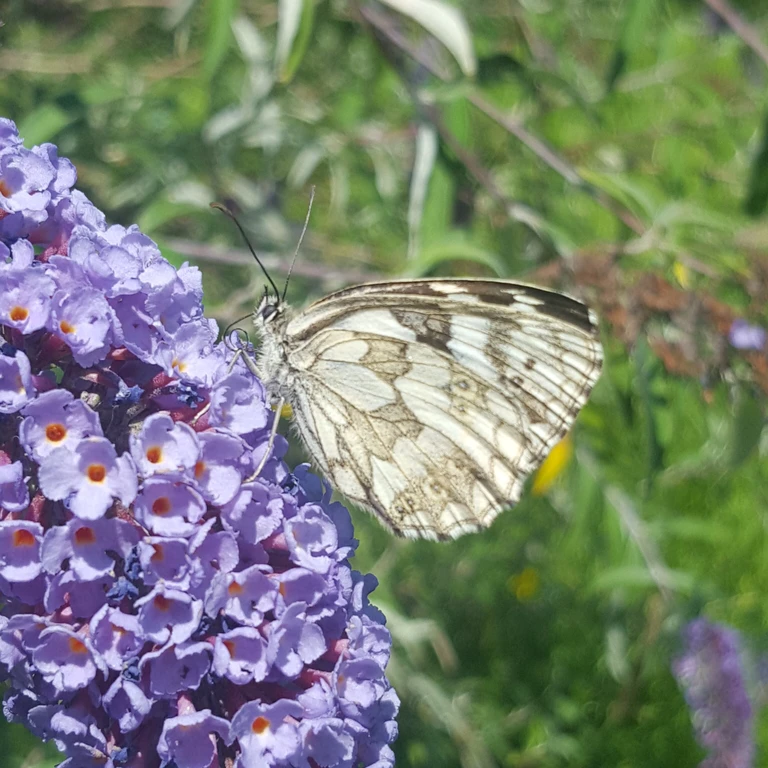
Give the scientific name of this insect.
Melanargia galathea
